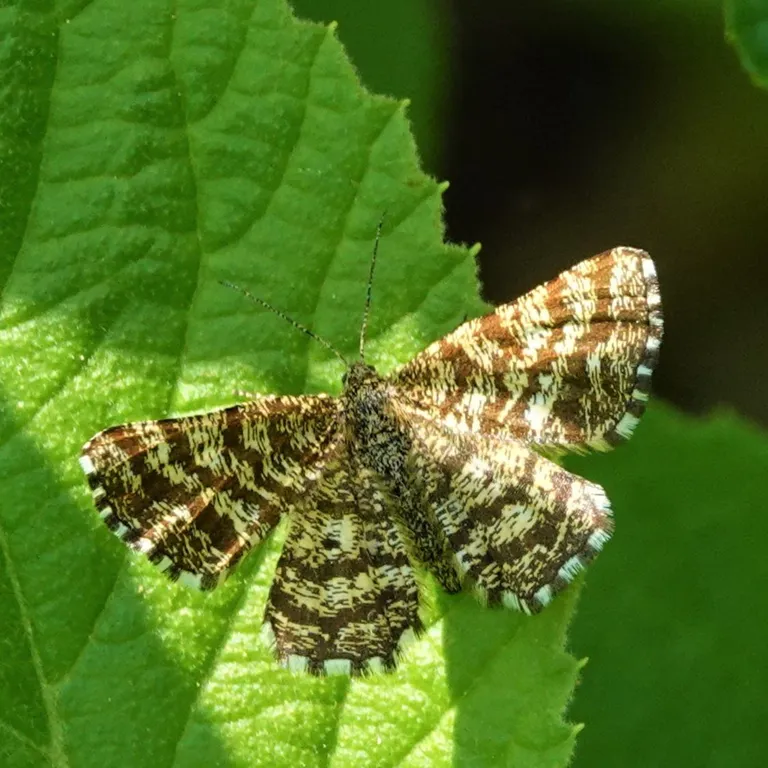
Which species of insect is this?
Ematurga atomaria
